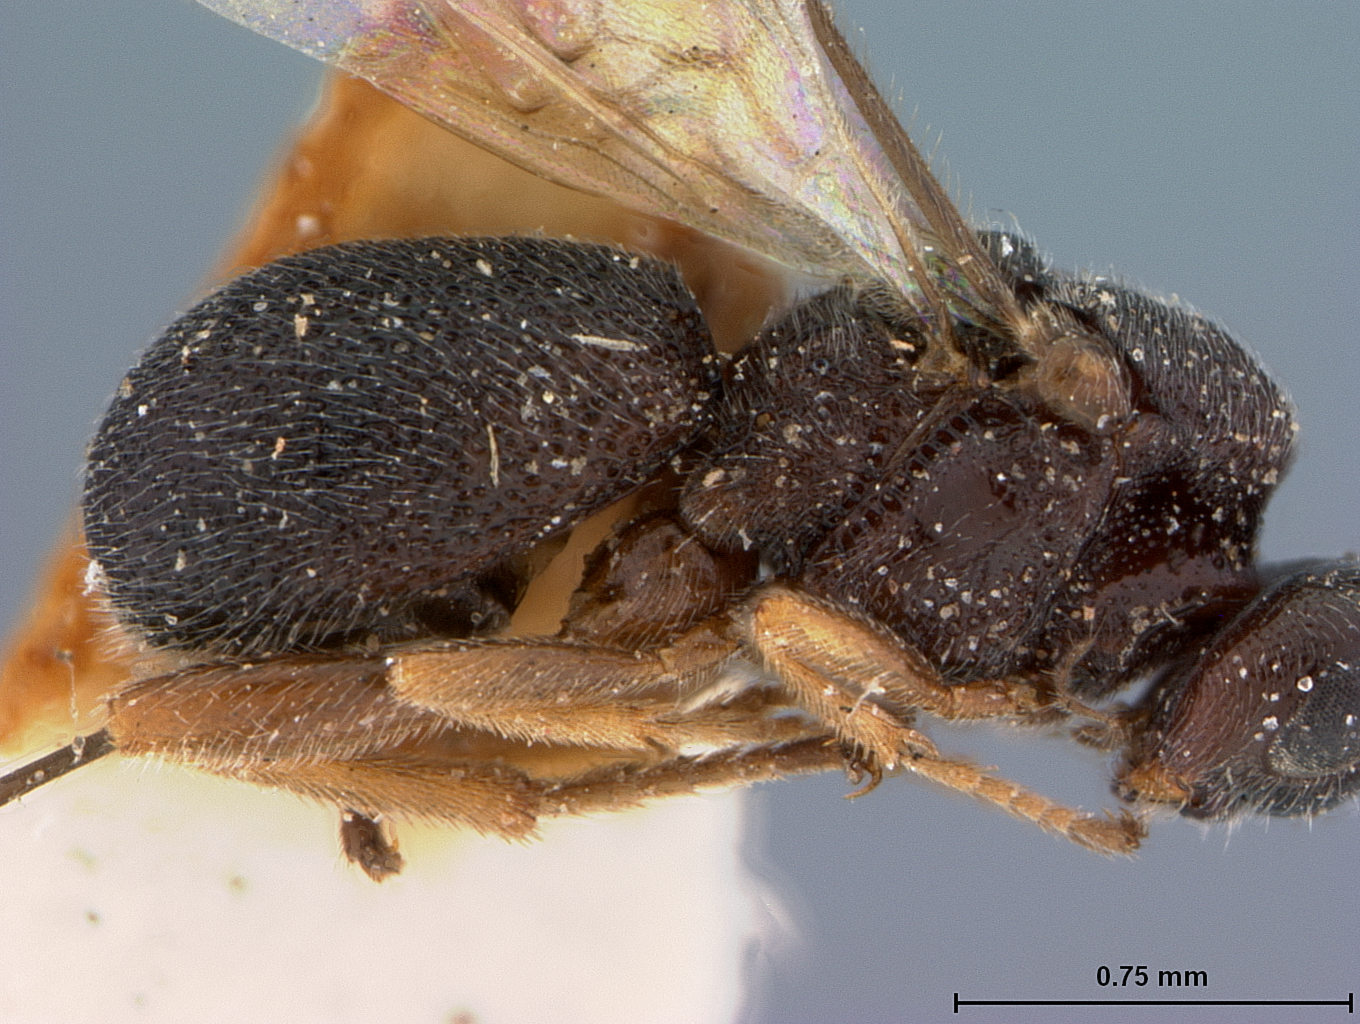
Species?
Urosigalphus neomexicanus
